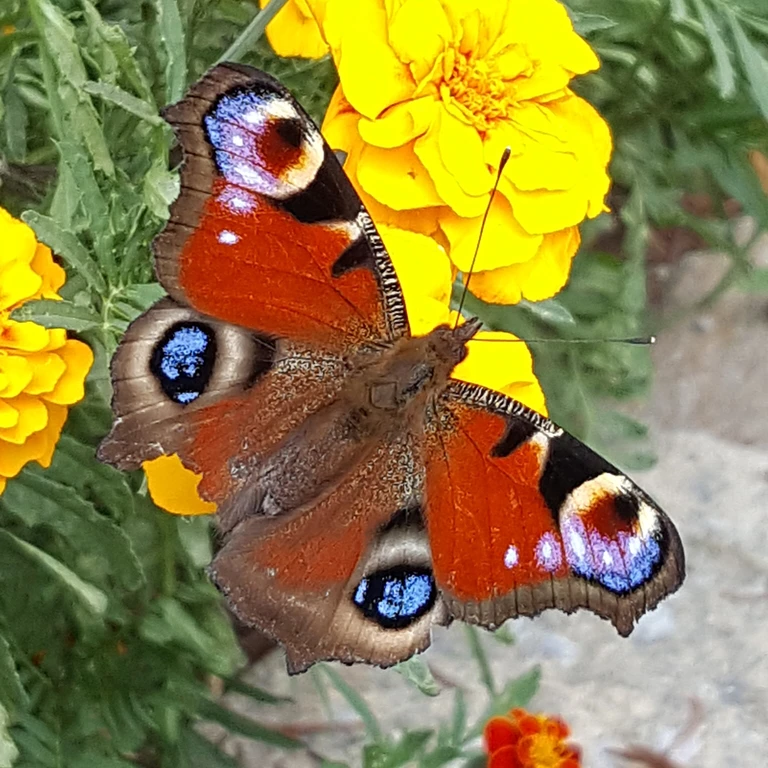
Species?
Aglais io
